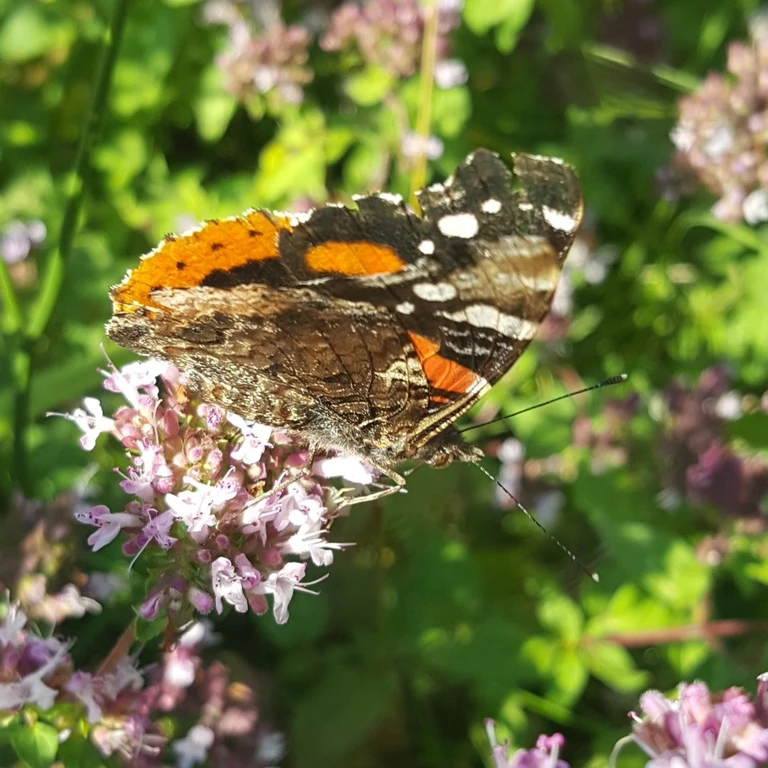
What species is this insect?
Vanessa atalanta
